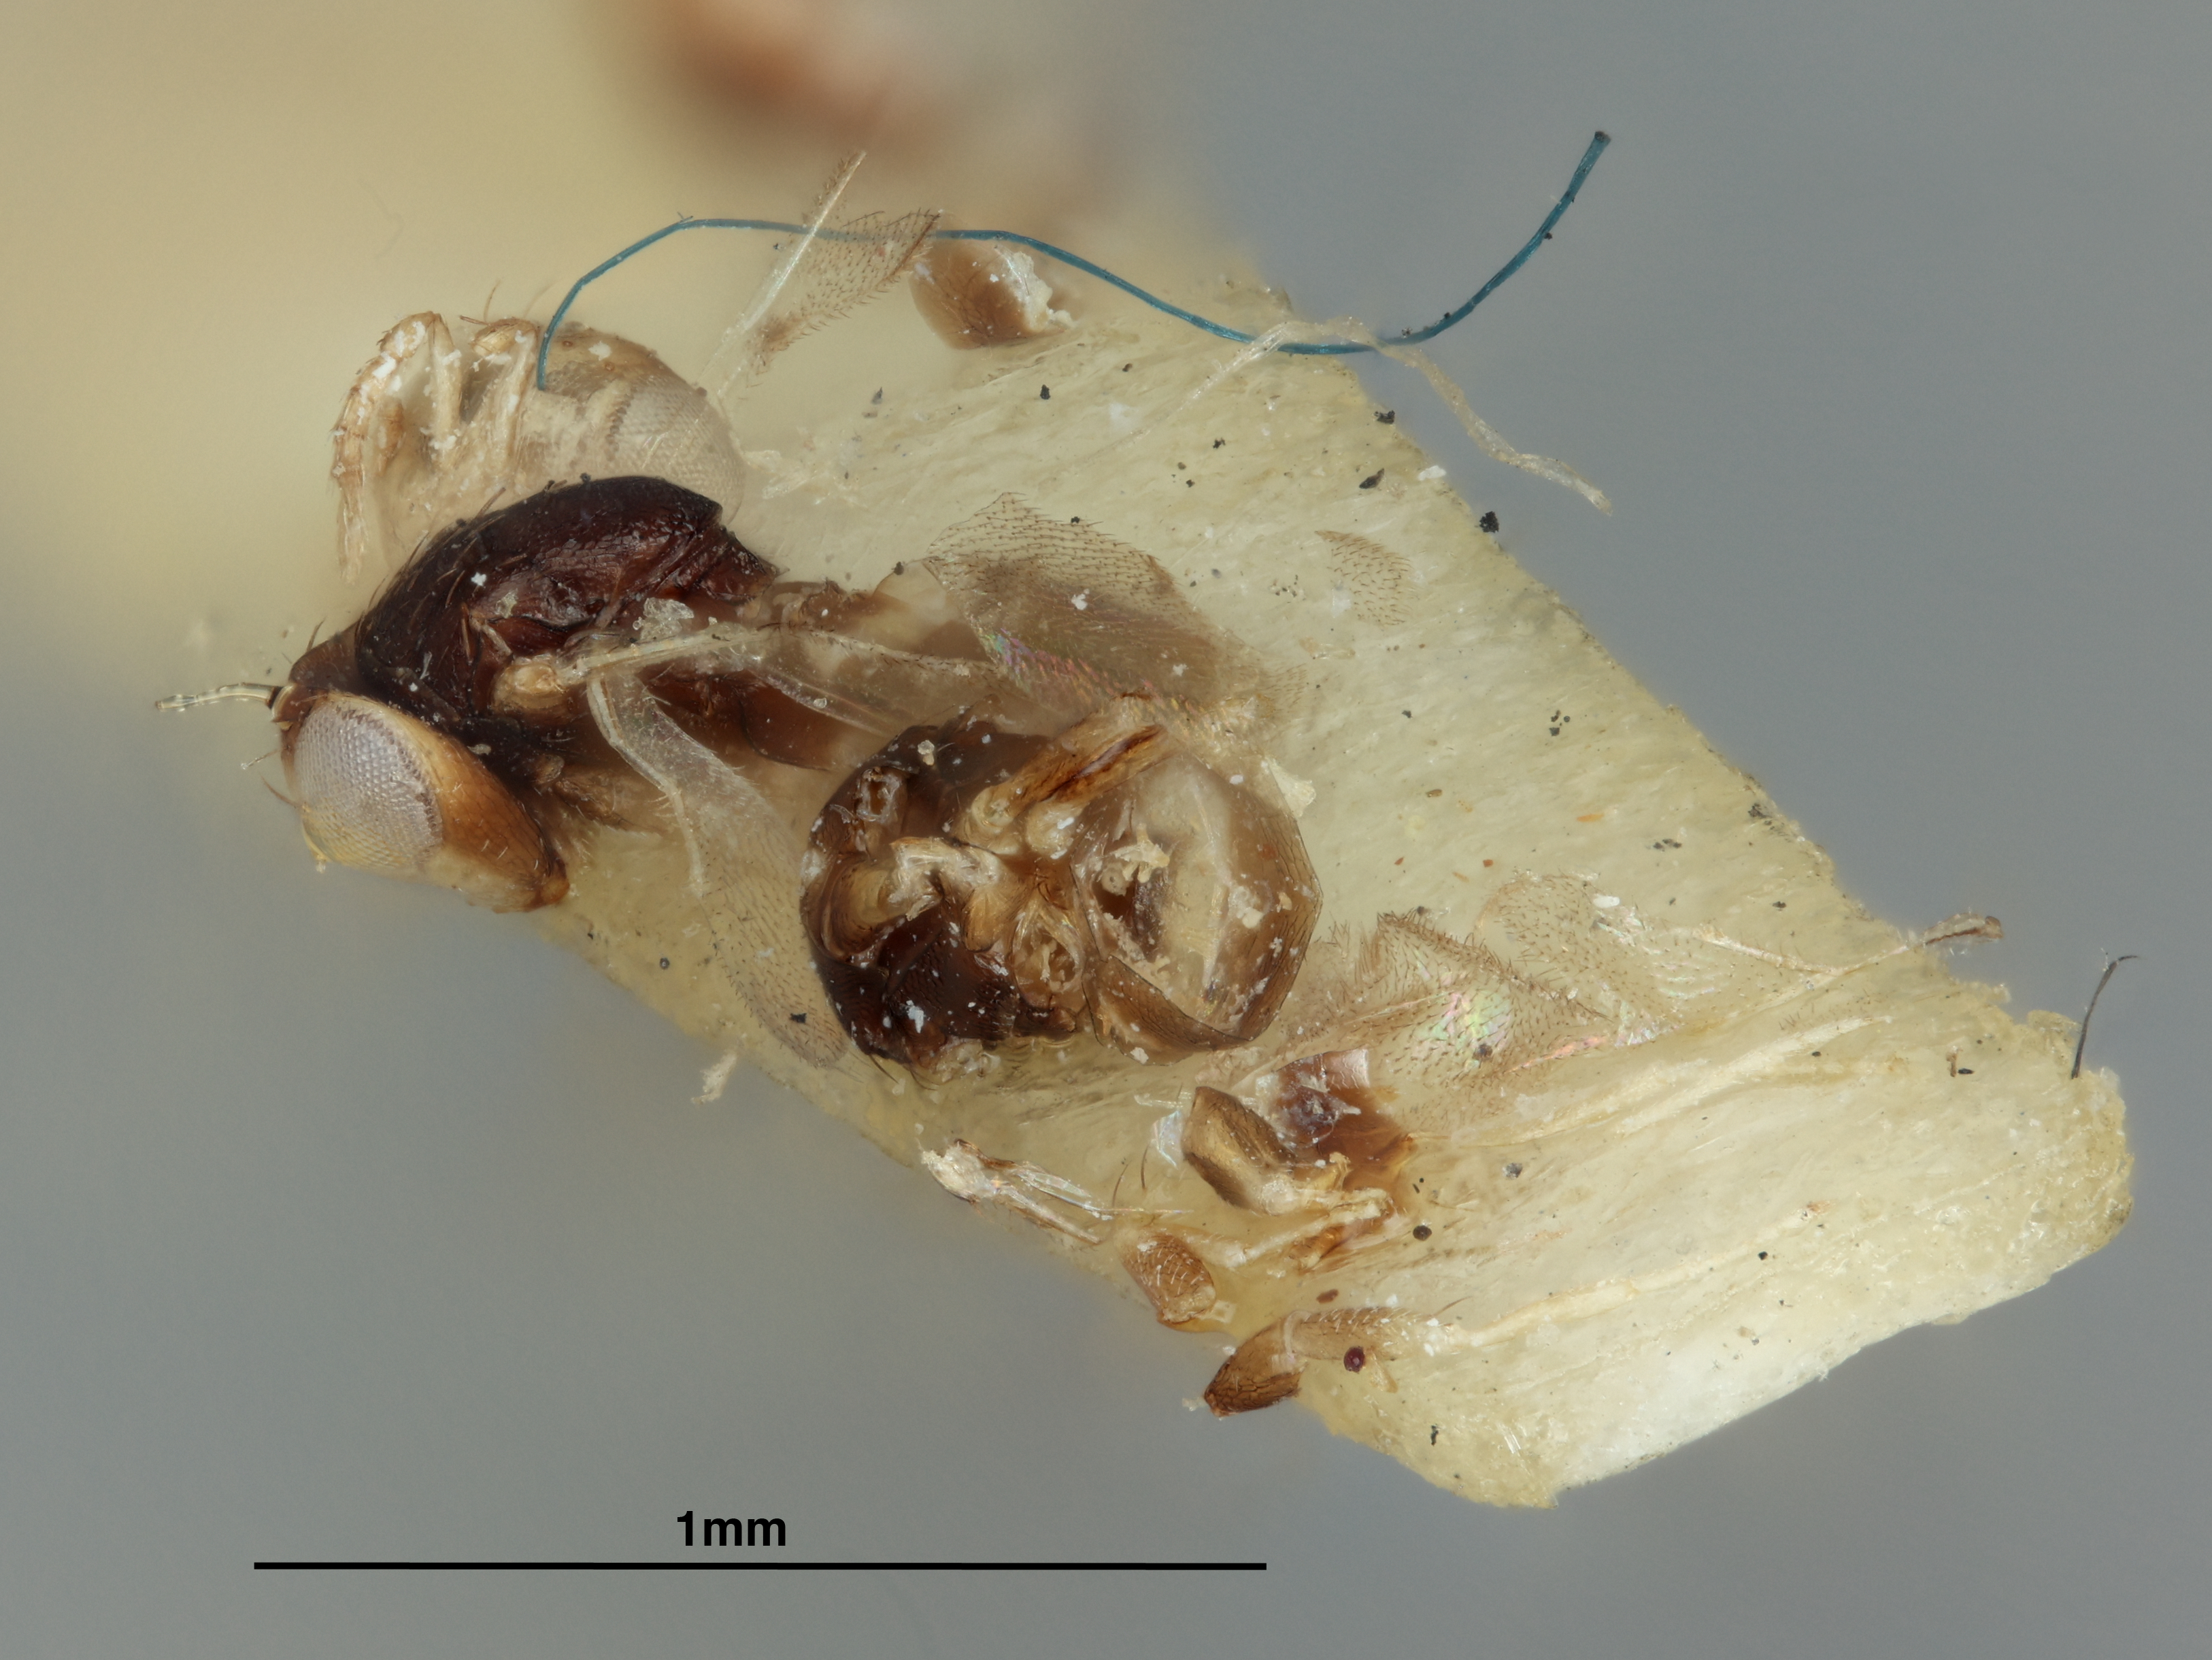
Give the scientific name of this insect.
Promuscidea unifasciativentris
